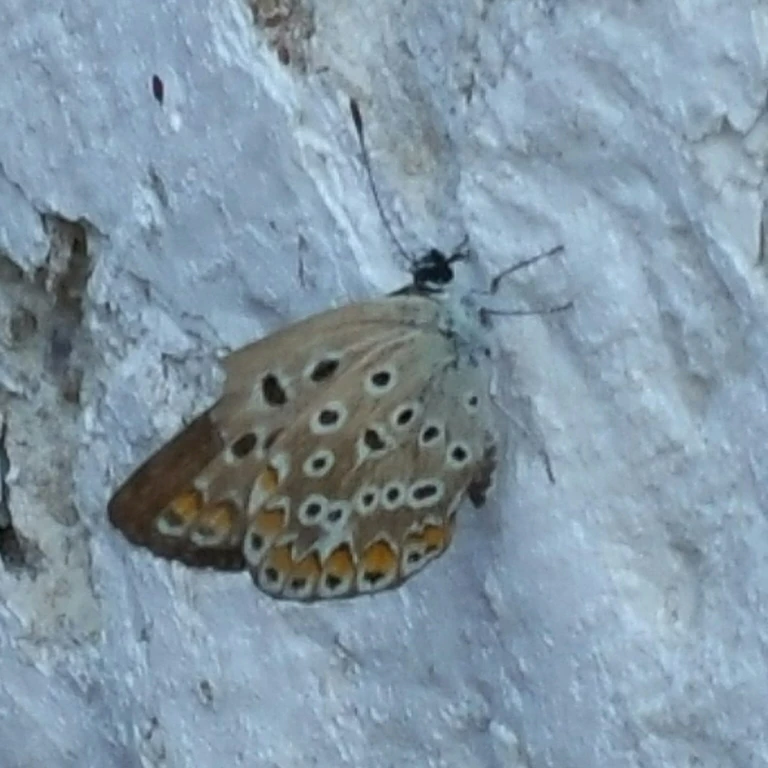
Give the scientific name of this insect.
Polyommatus icarus
